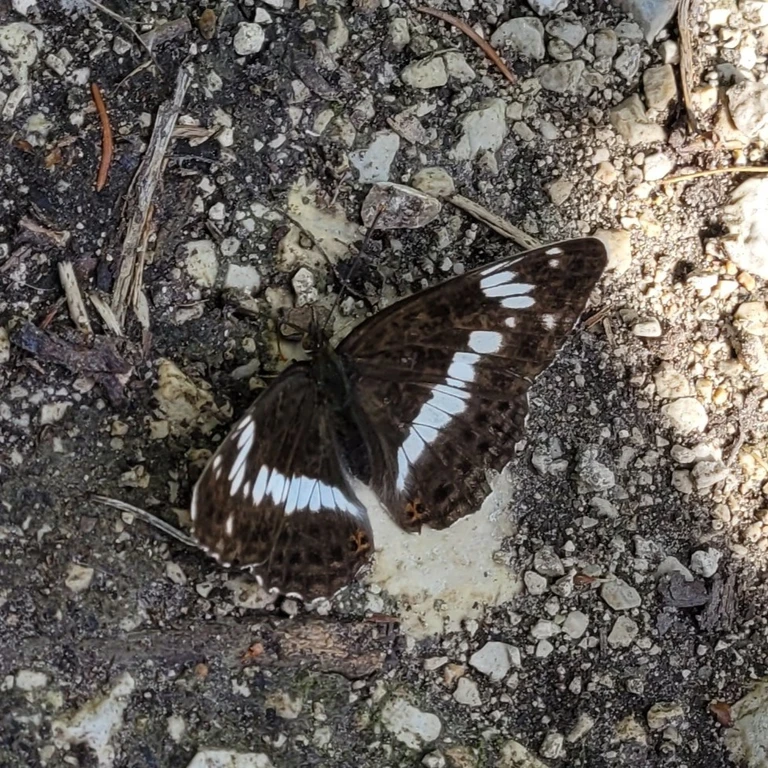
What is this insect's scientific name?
Limenitis camilla (also Ladoga camilla)
